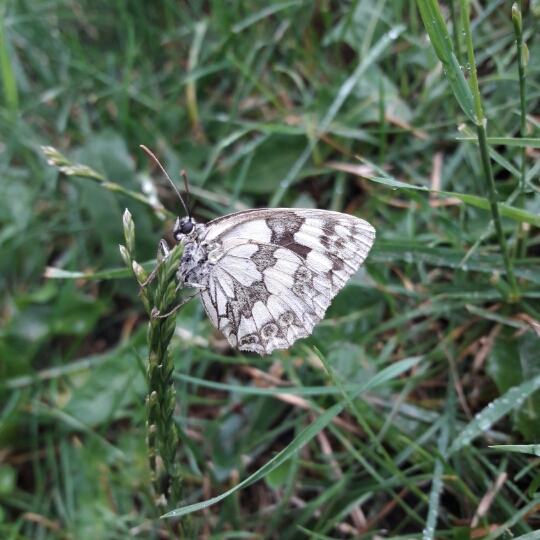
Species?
Melanargia galathea
